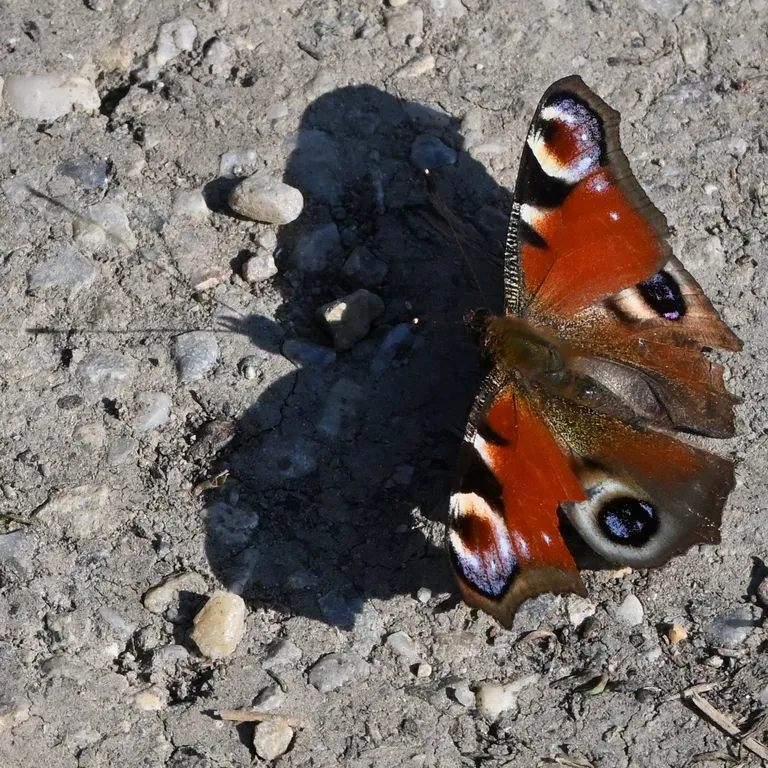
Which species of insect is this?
Aglais io
